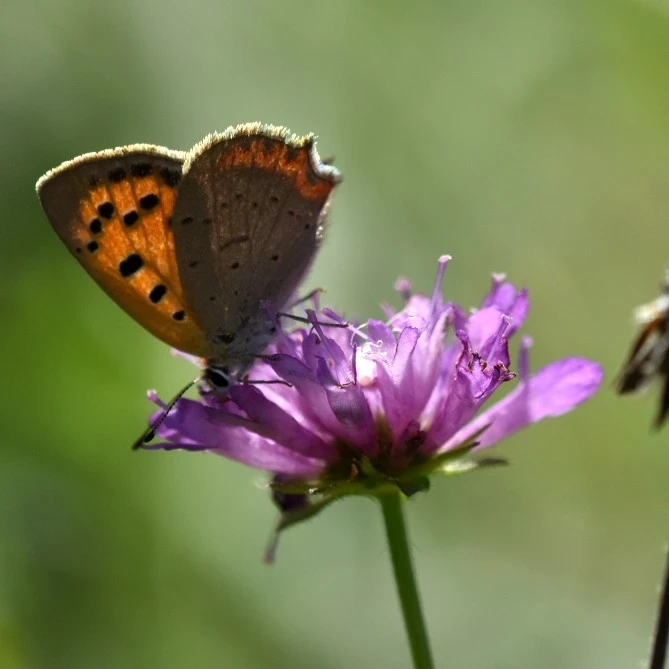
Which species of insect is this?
Lycaena phlaeas
